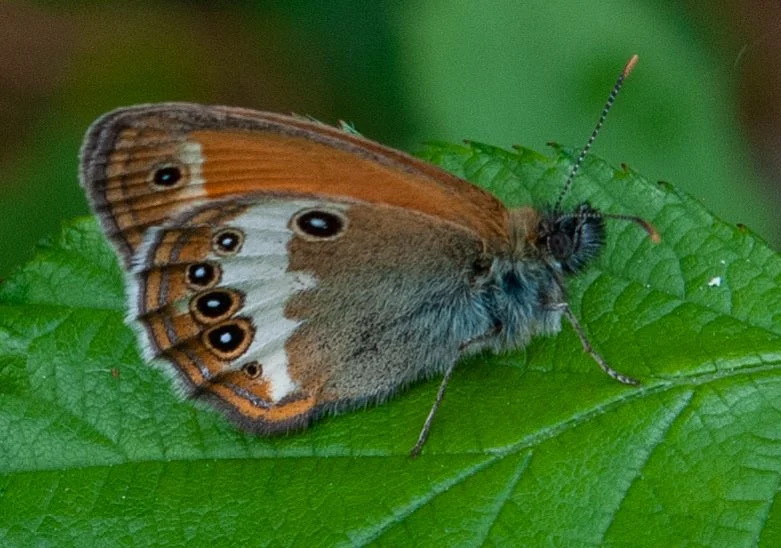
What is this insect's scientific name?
Coenonympha arcania
